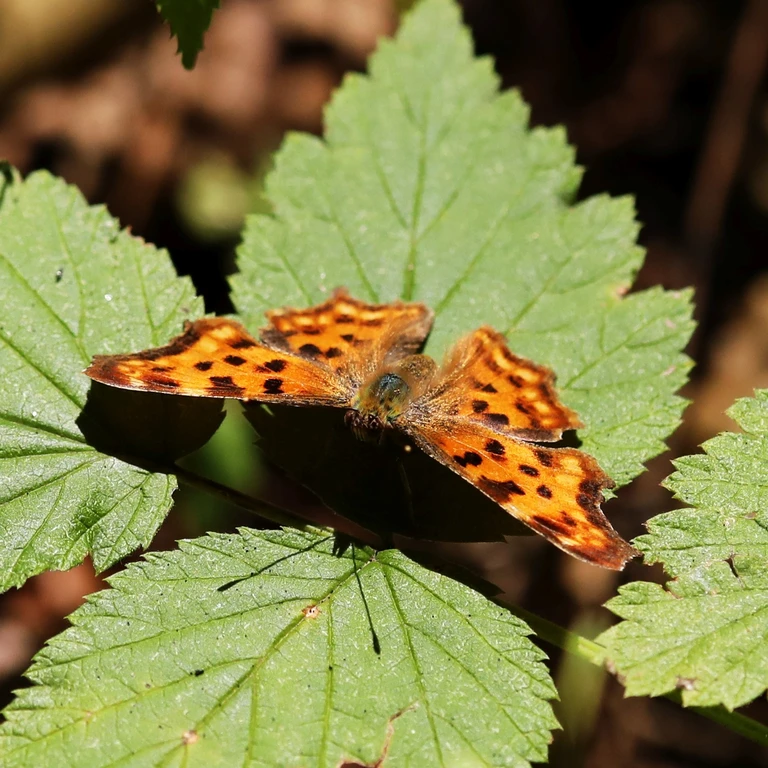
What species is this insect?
Polygonia c-album
